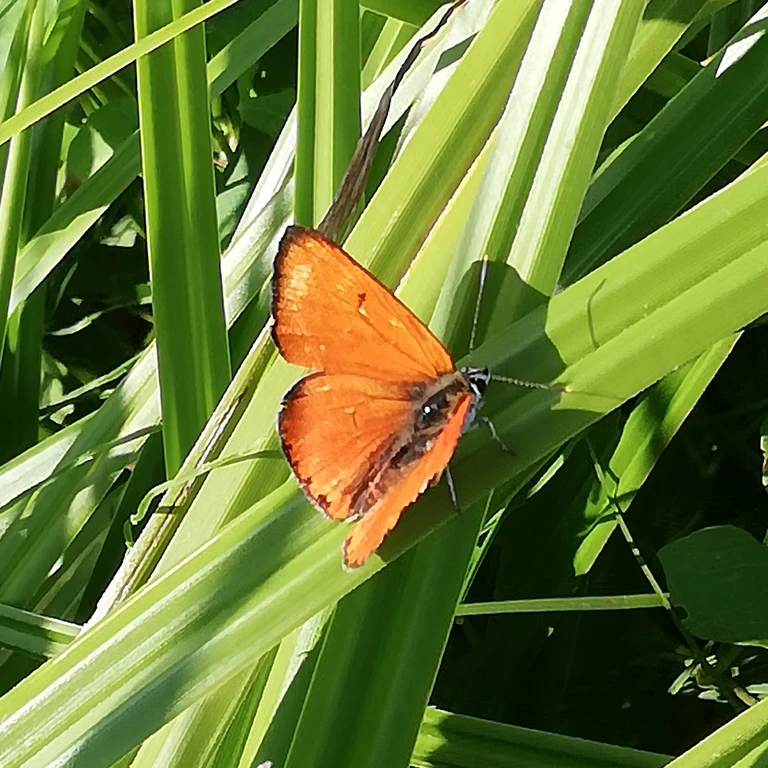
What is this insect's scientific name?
Lycaena dispar
